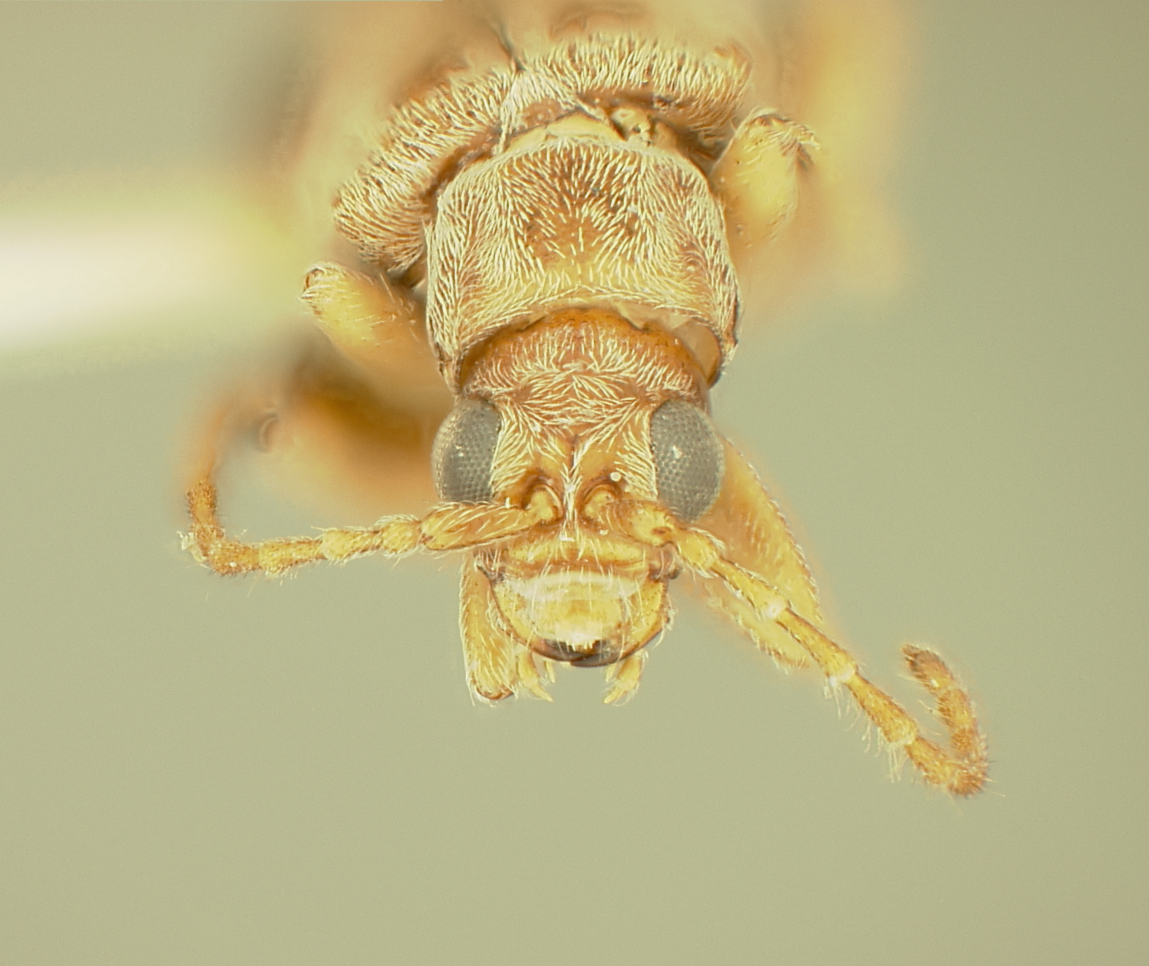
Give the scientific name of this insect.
Hadropoda tabebuiae
